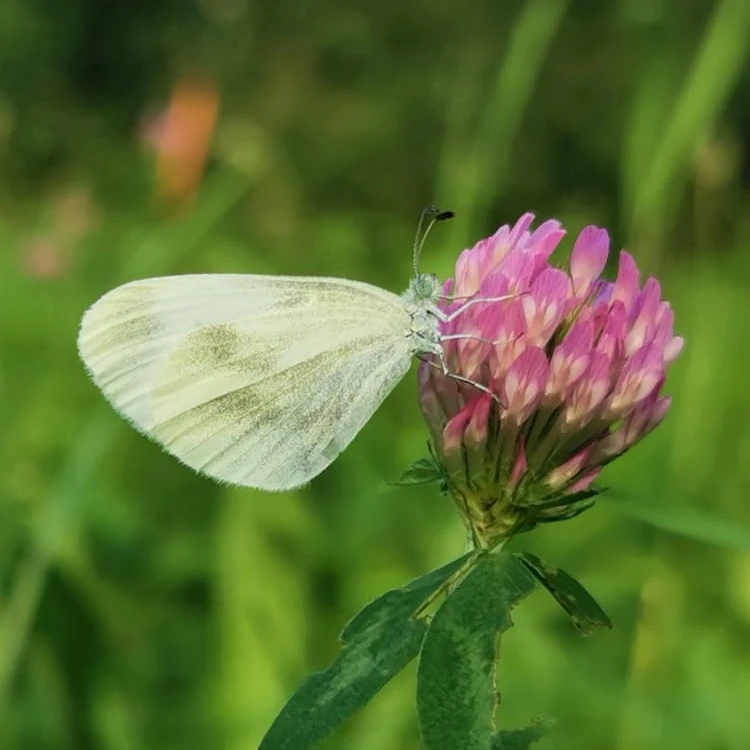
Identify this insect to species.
Leptidea sinapis/juvernica
